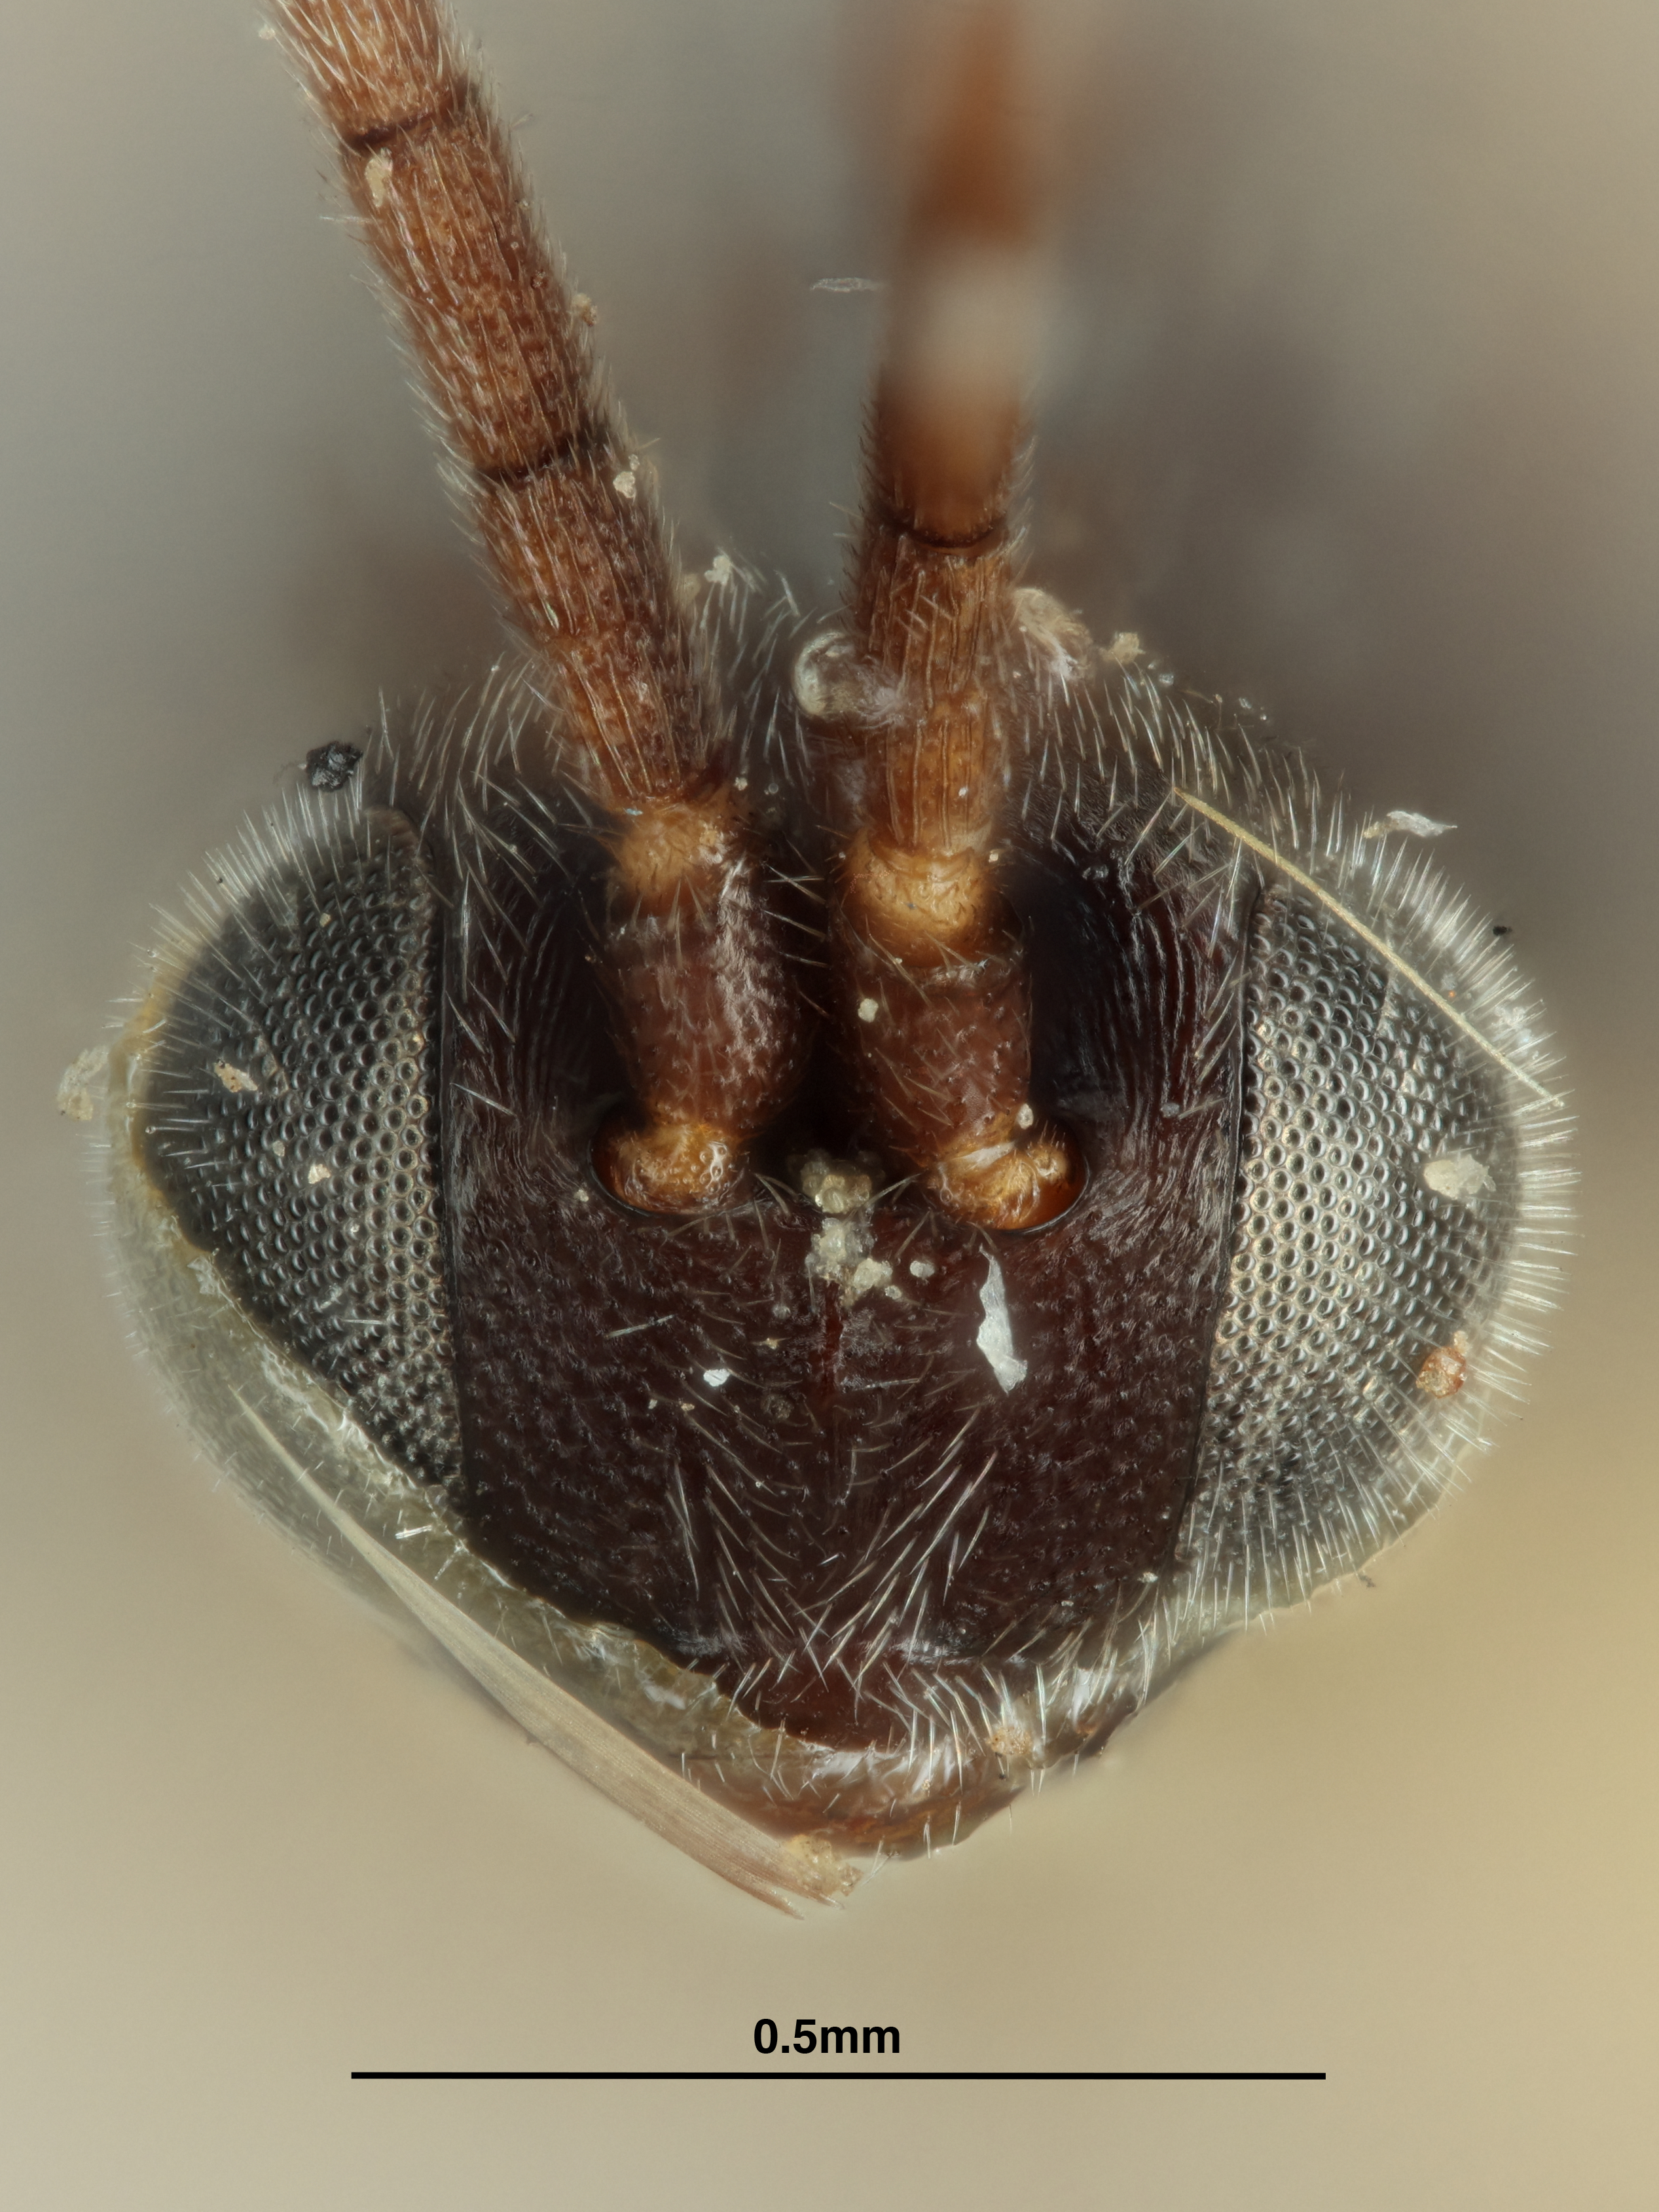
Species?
Apanteles mimoristae
